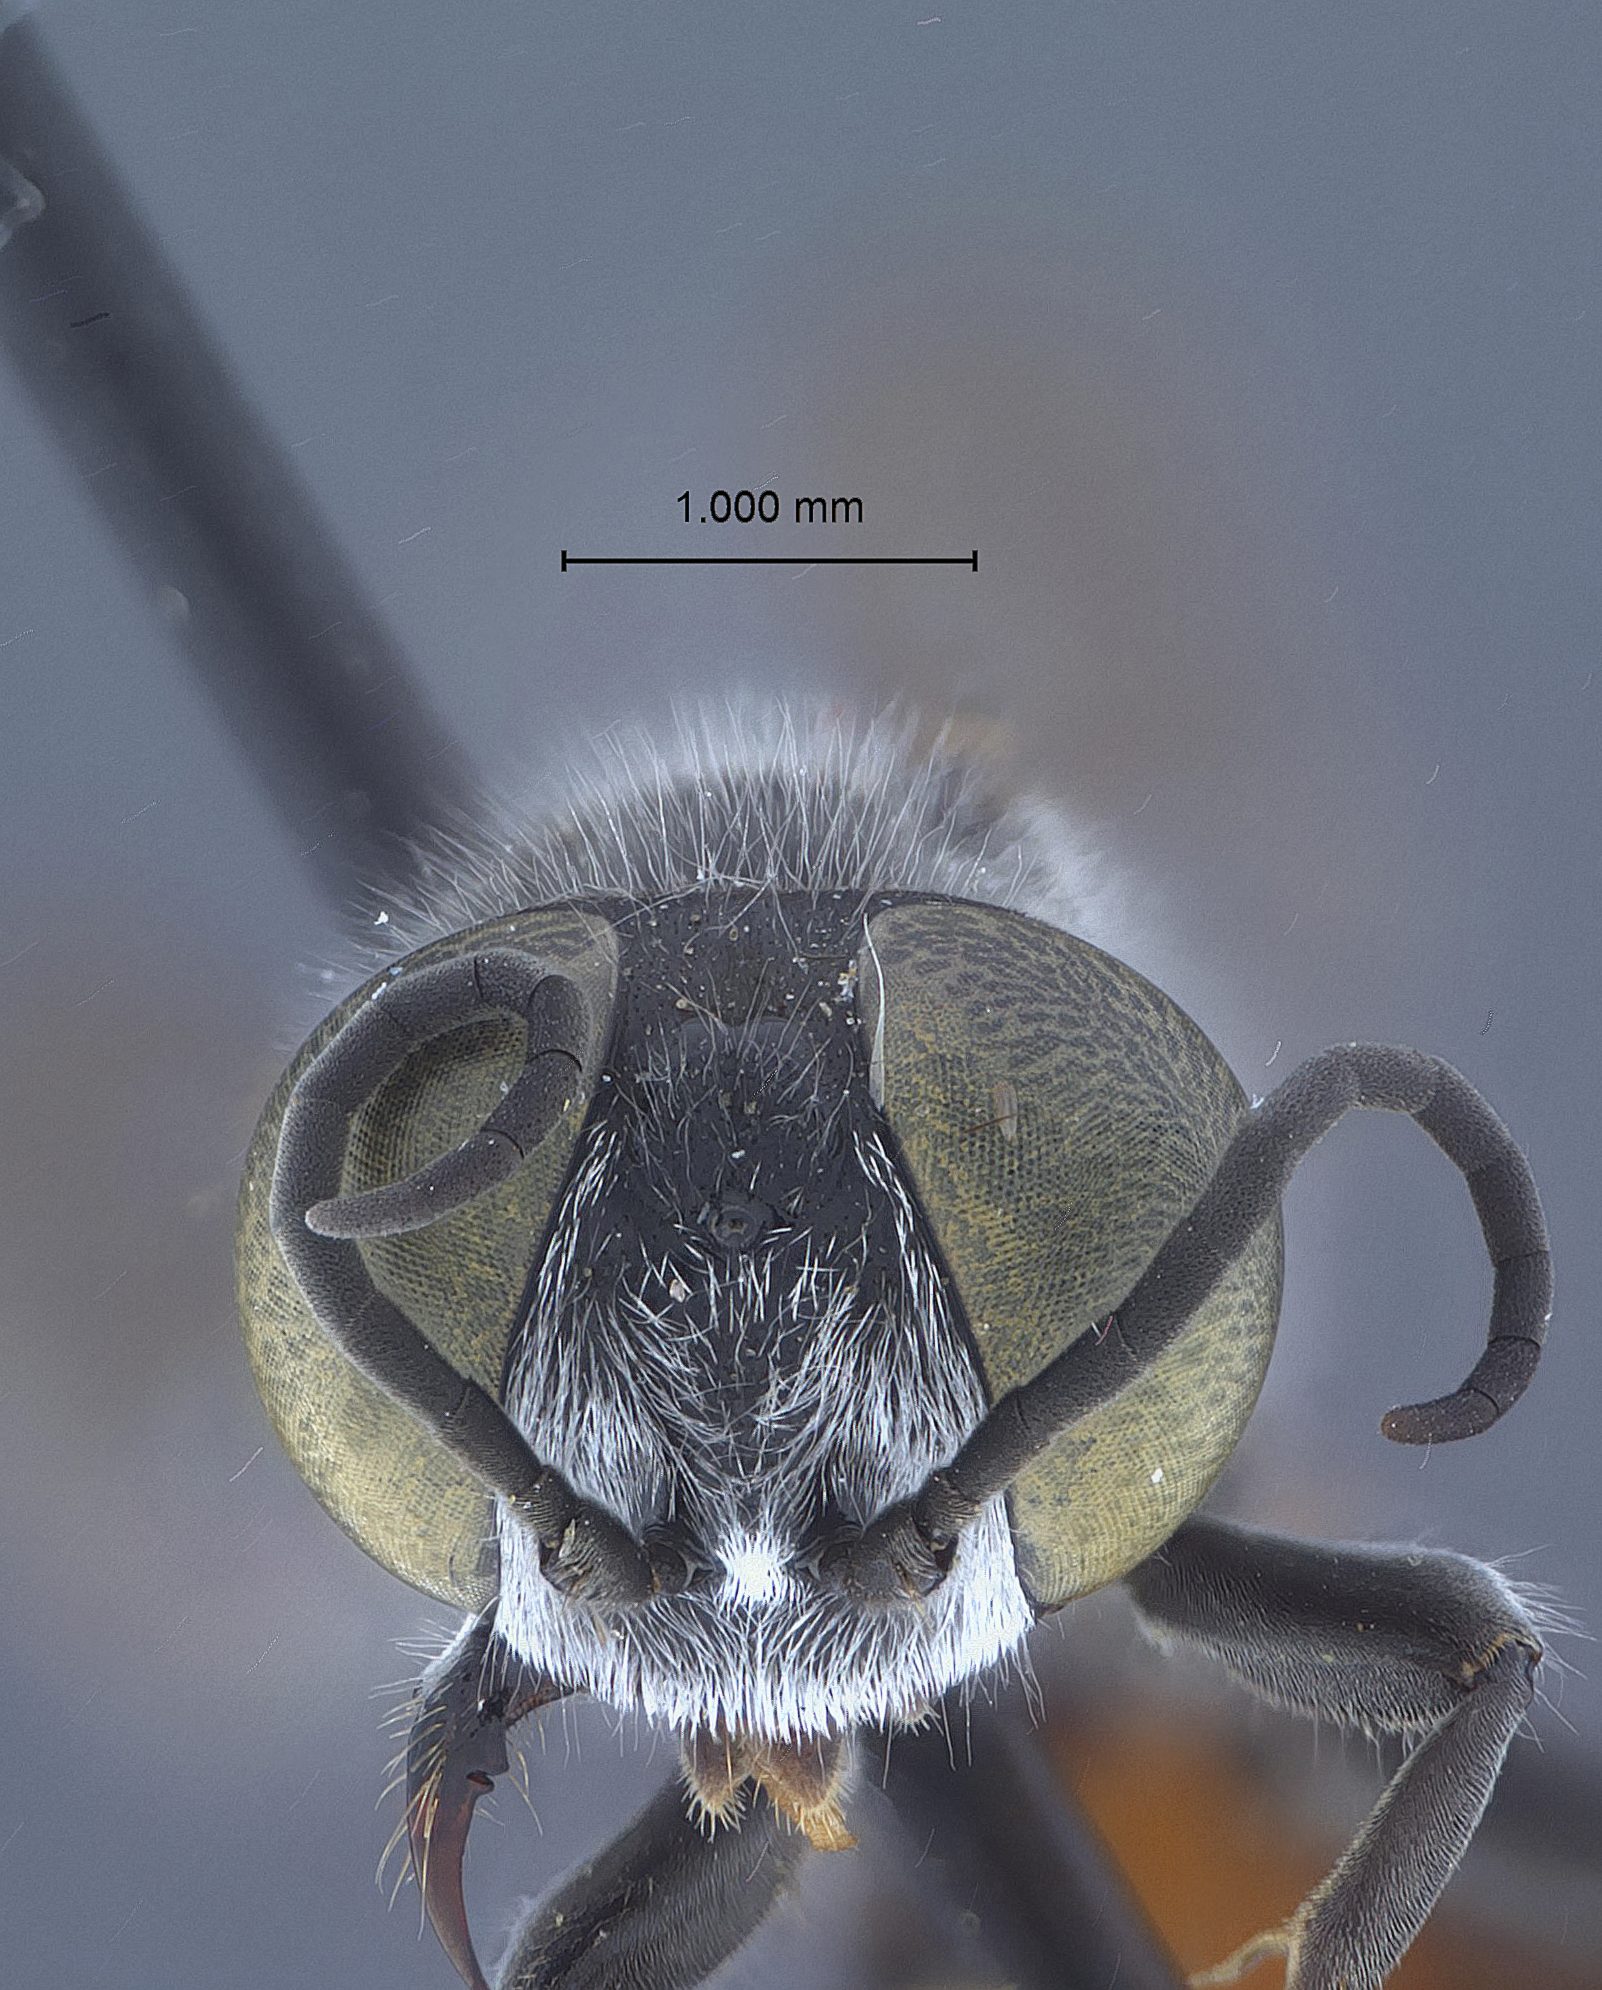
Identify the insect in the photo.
Tachytes rhodogaster
